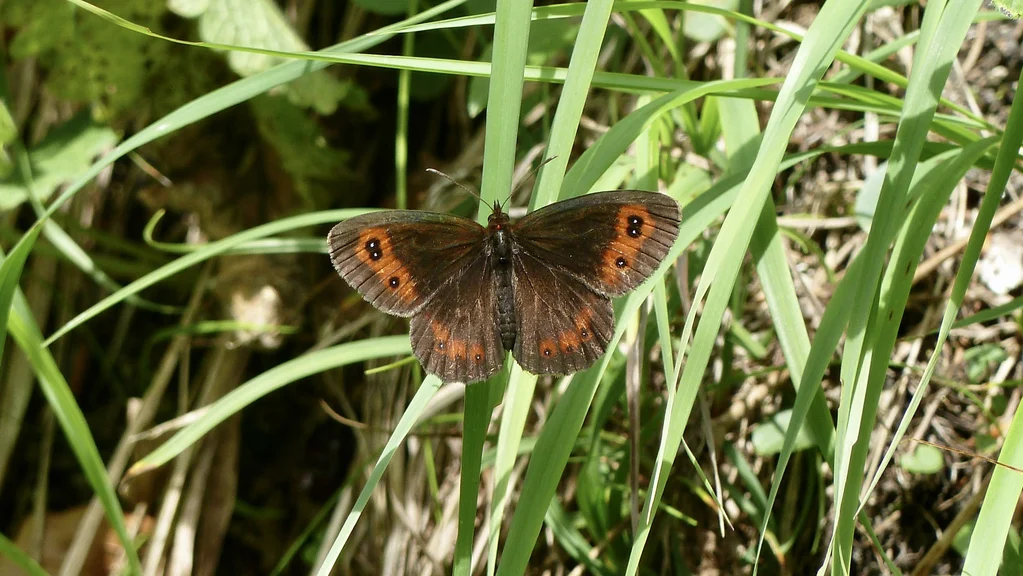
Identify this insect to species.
Erebia aethiops
